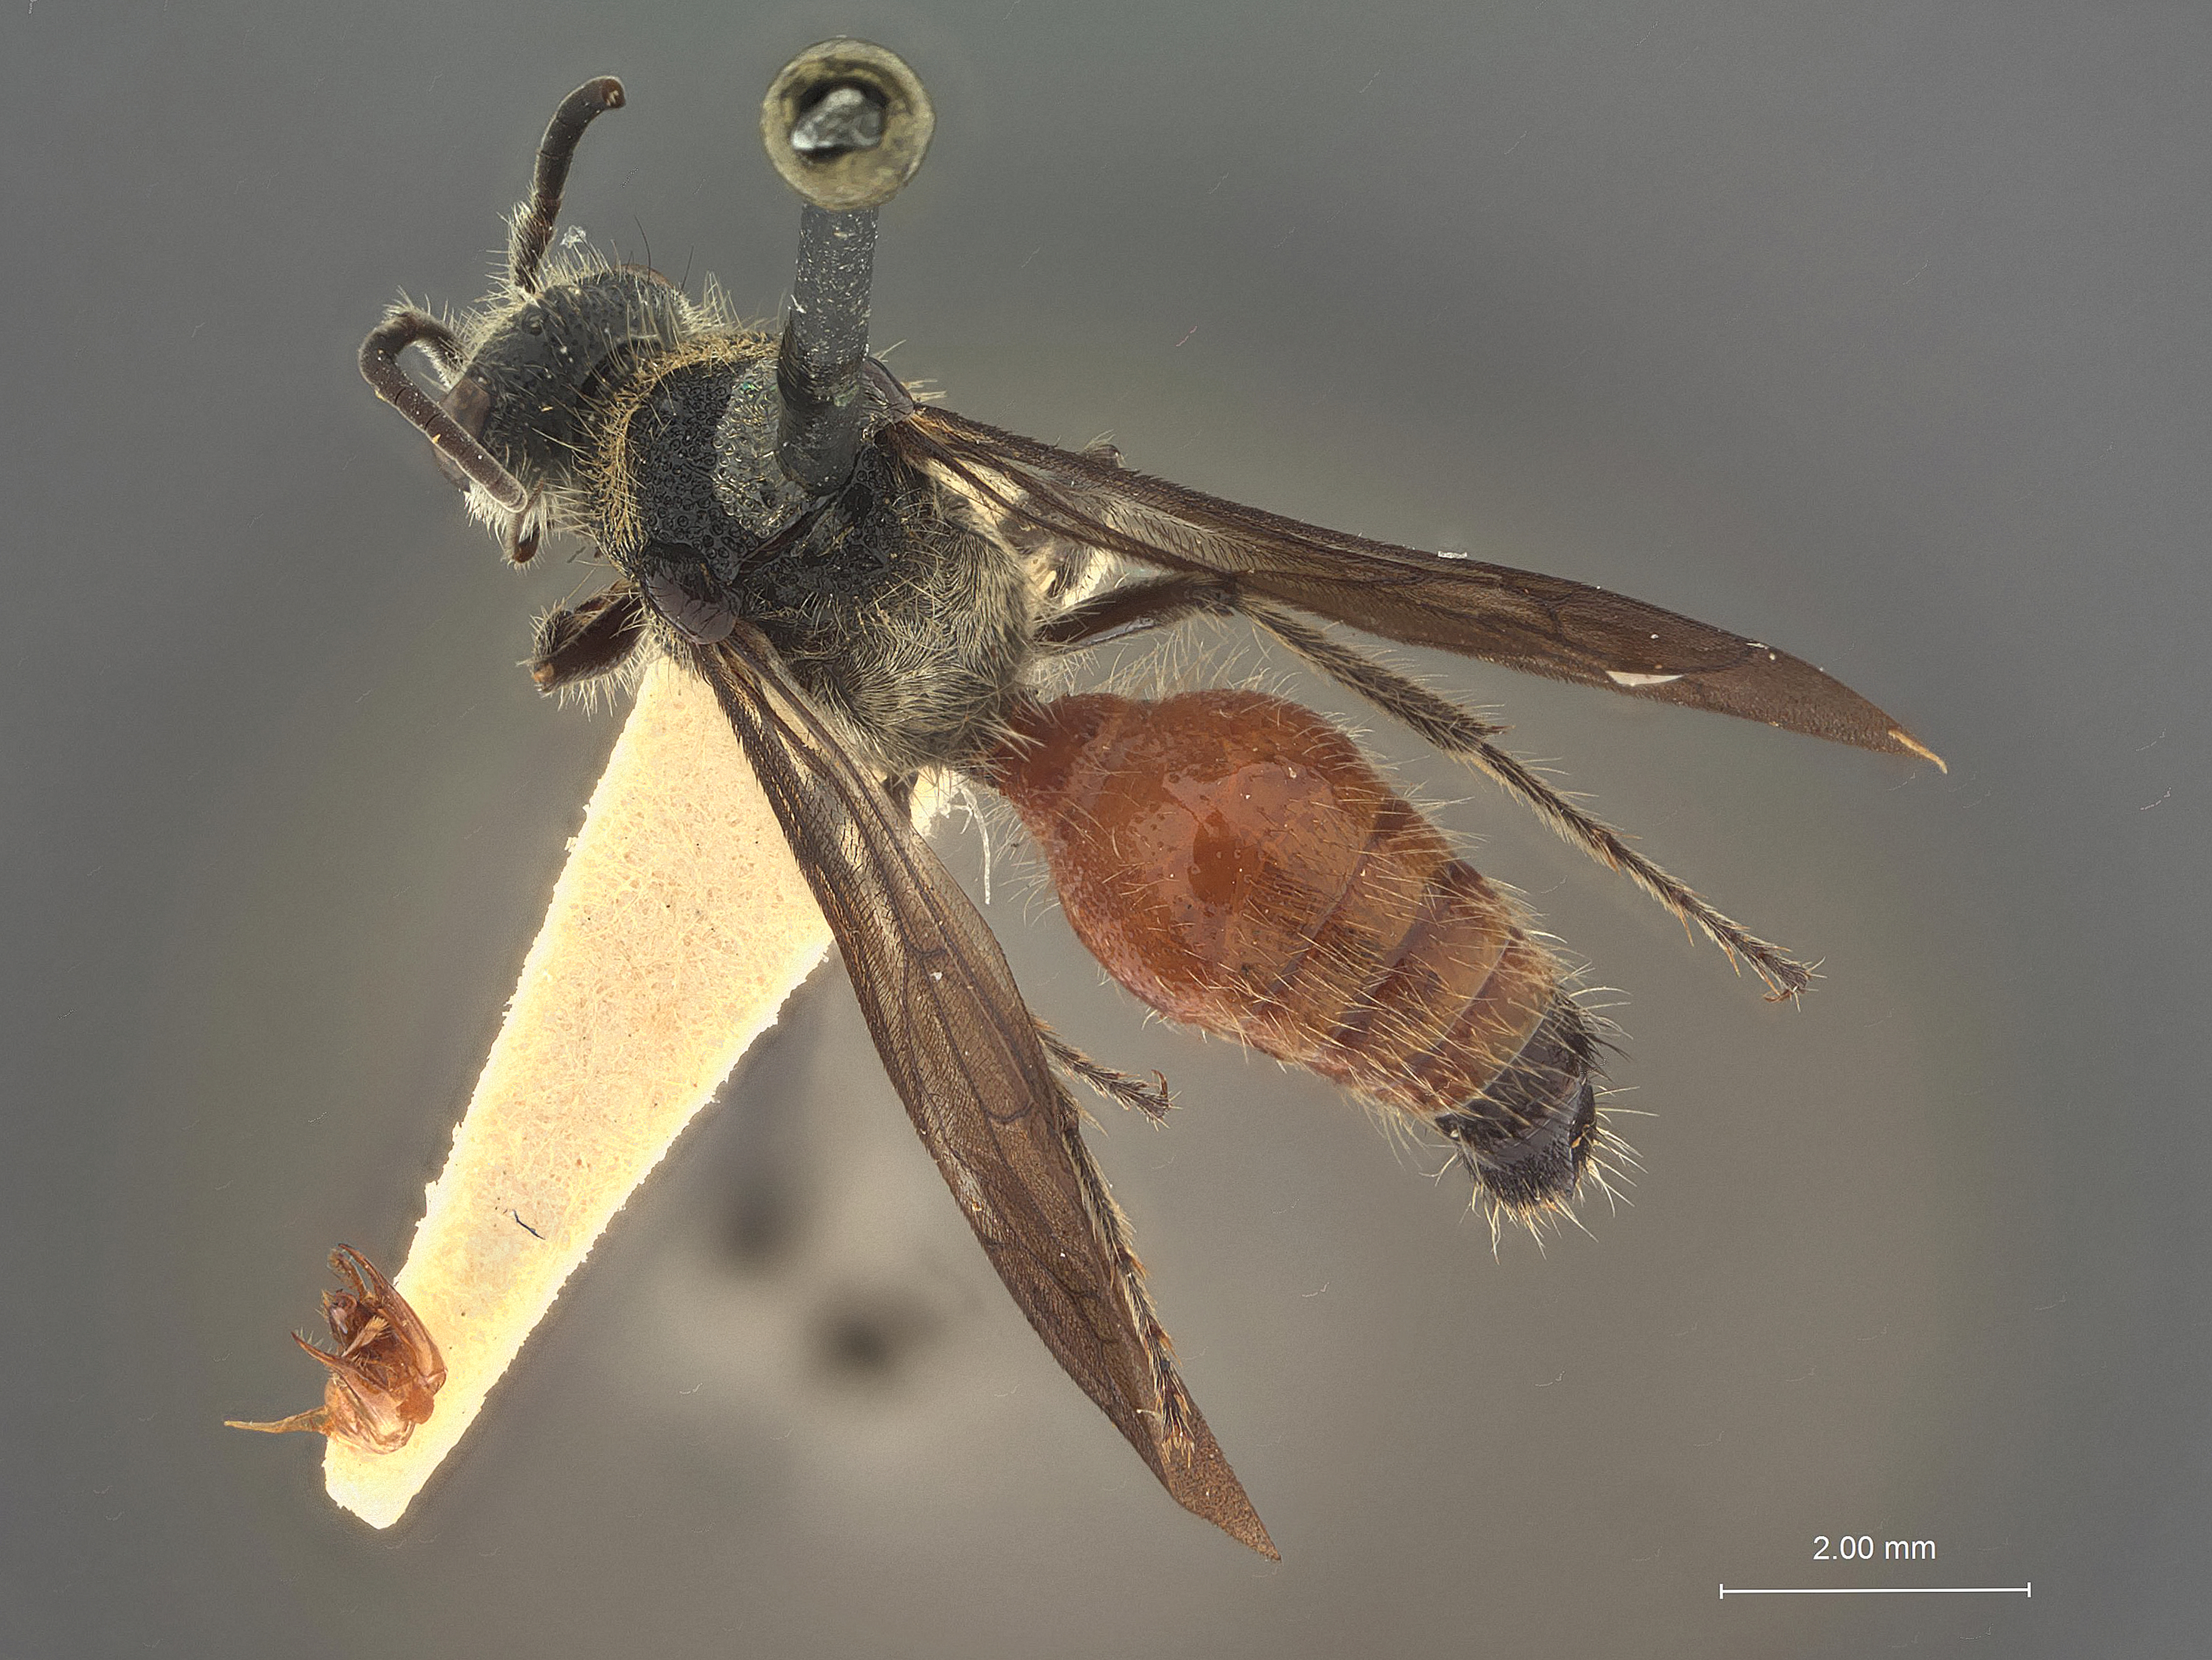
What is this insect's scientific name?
Timulla tethys
